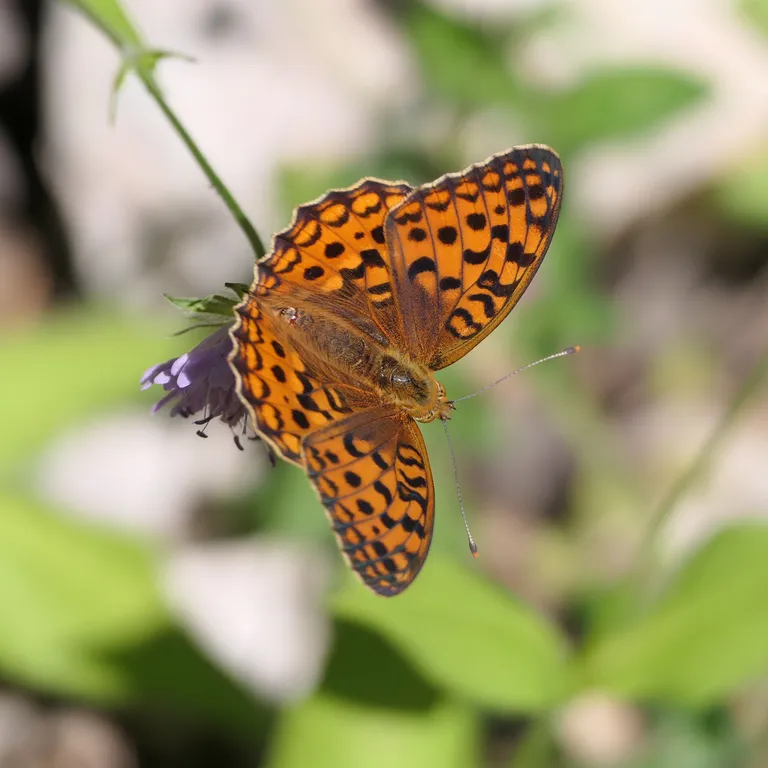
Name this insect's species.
Fabriciana adippe
